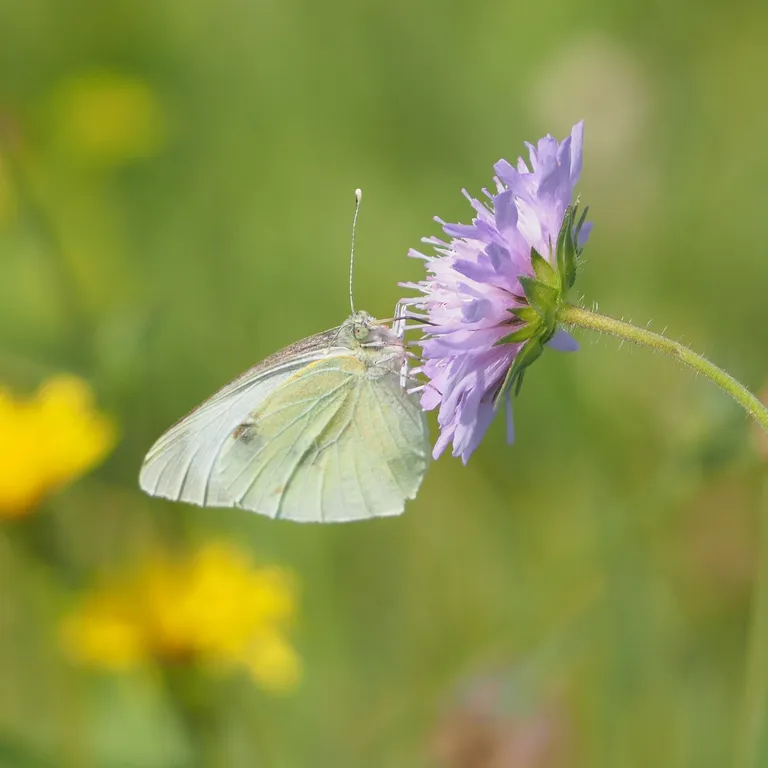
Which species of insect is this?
Pieris brassicae
